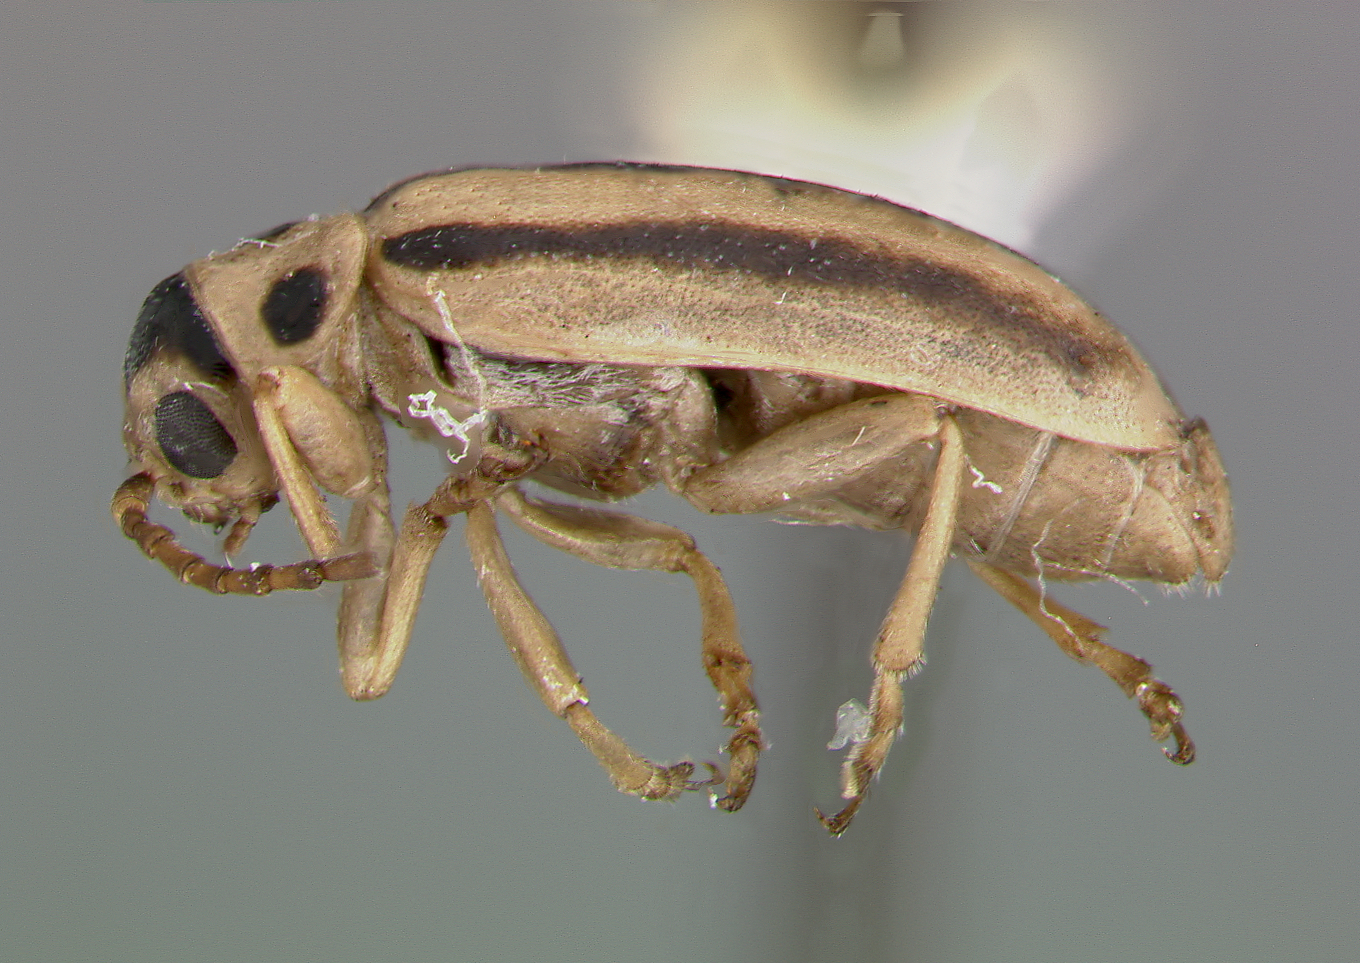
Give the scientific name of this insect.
Trirhabda gurneyi
